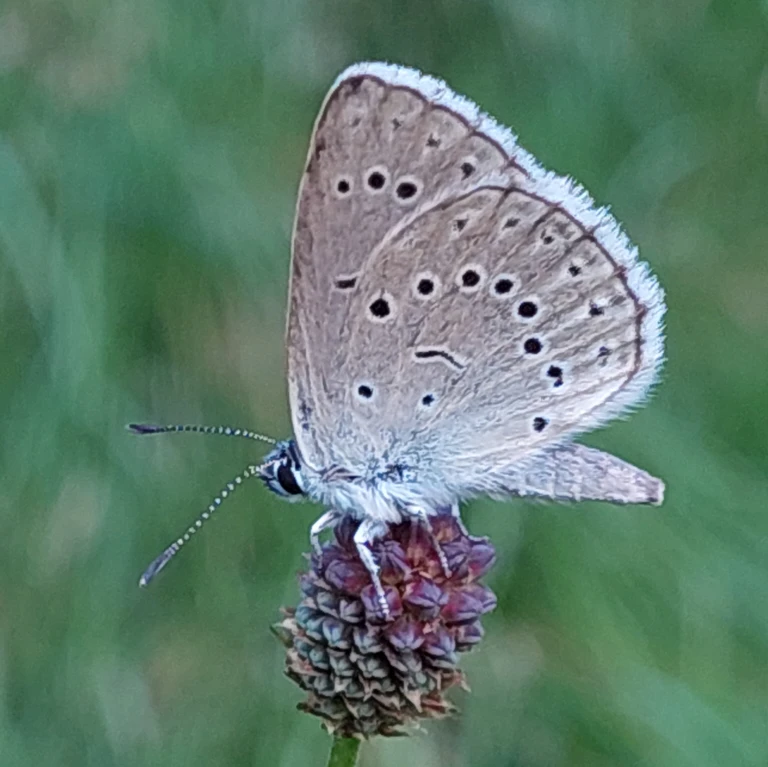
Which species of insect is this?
Phengaris teleius
